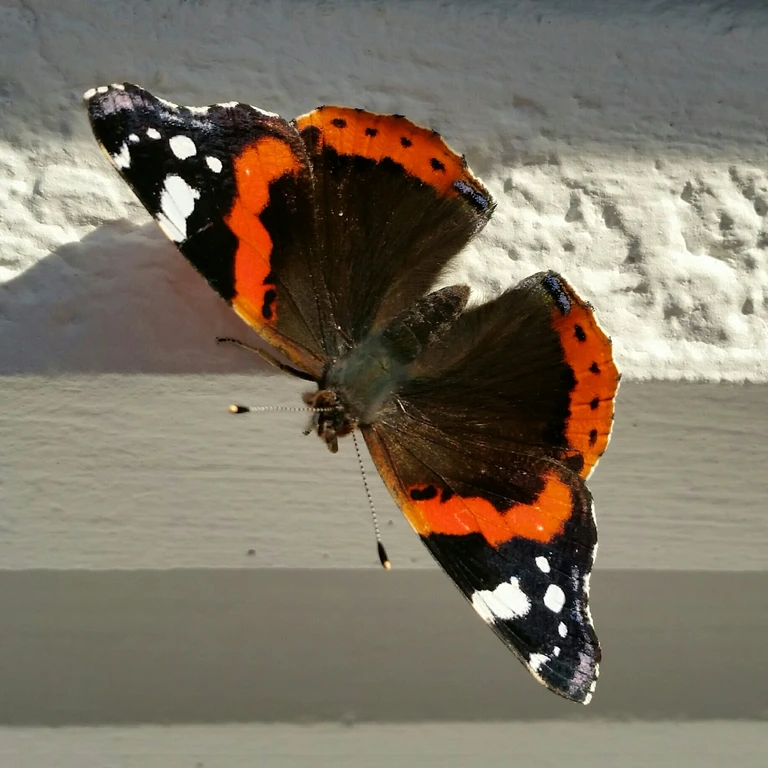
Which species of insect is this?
Vanessa atalanta
